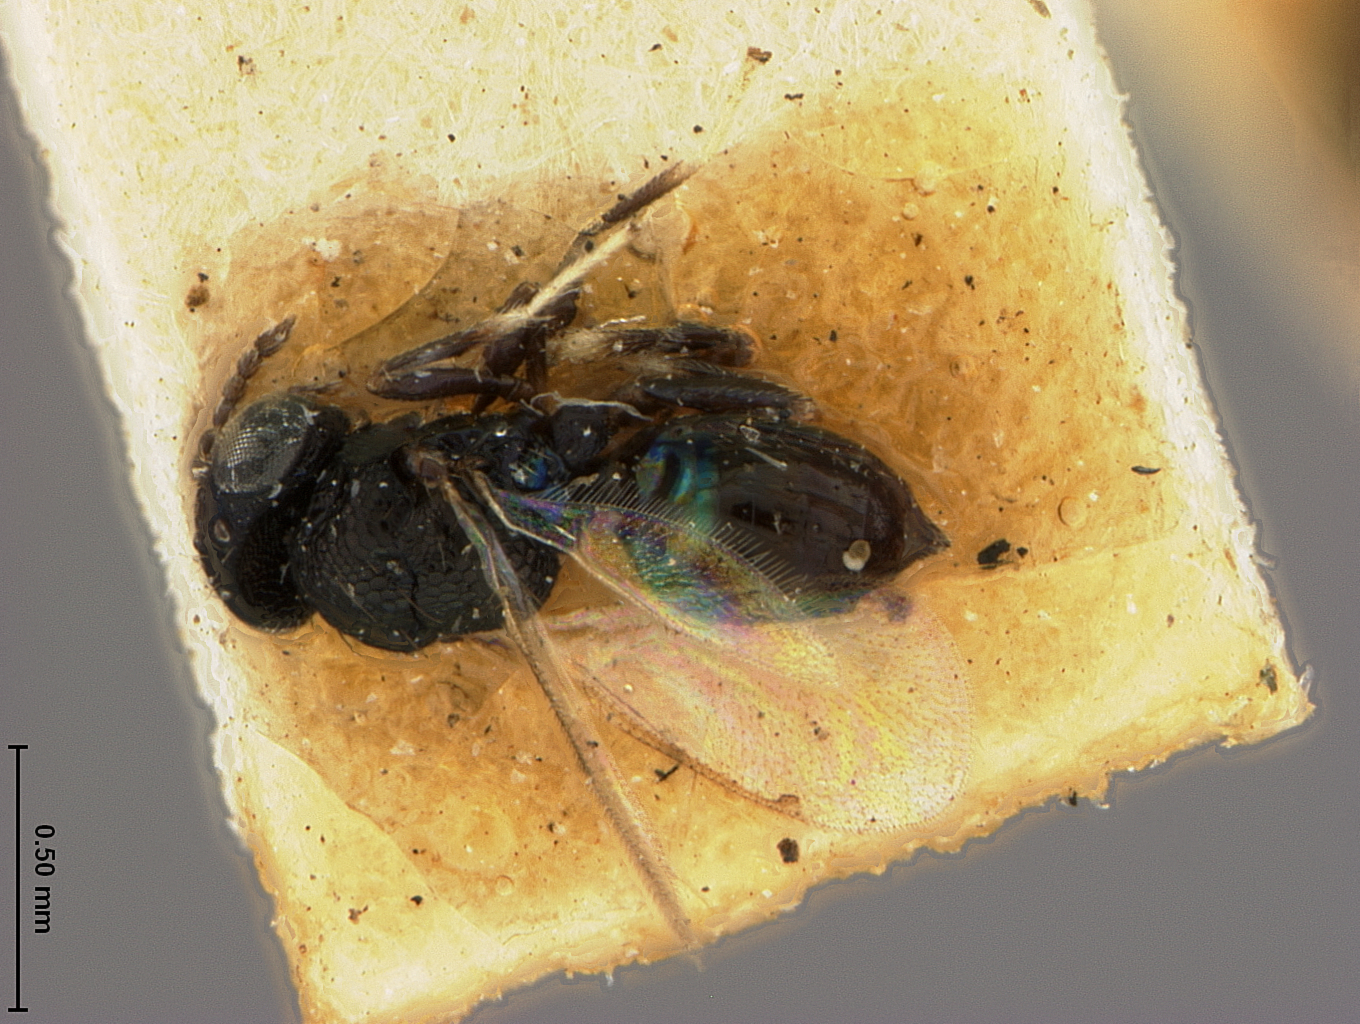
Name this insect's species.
Pleurotropis leucopus
